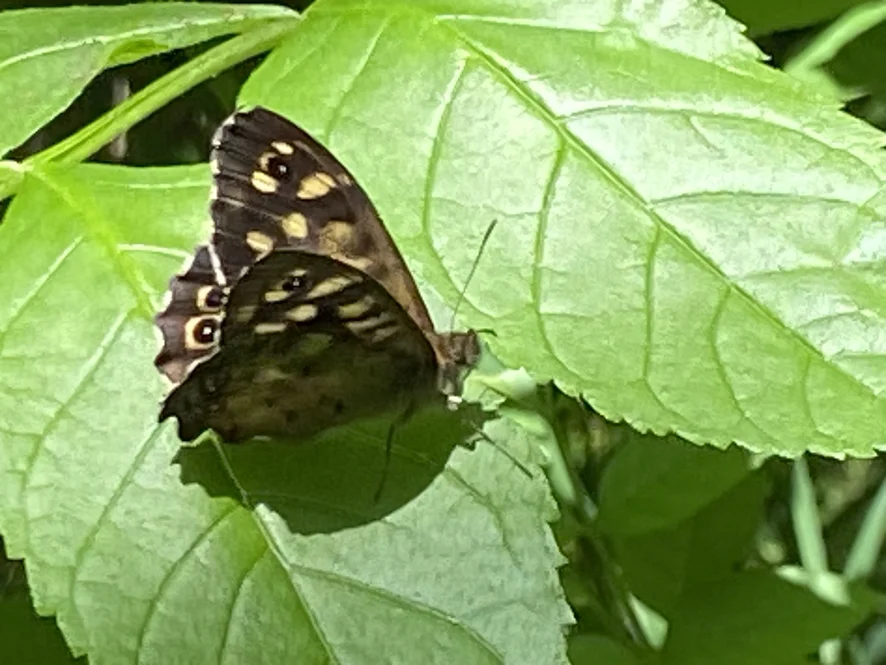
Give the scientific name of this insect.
Pararge aegeria
